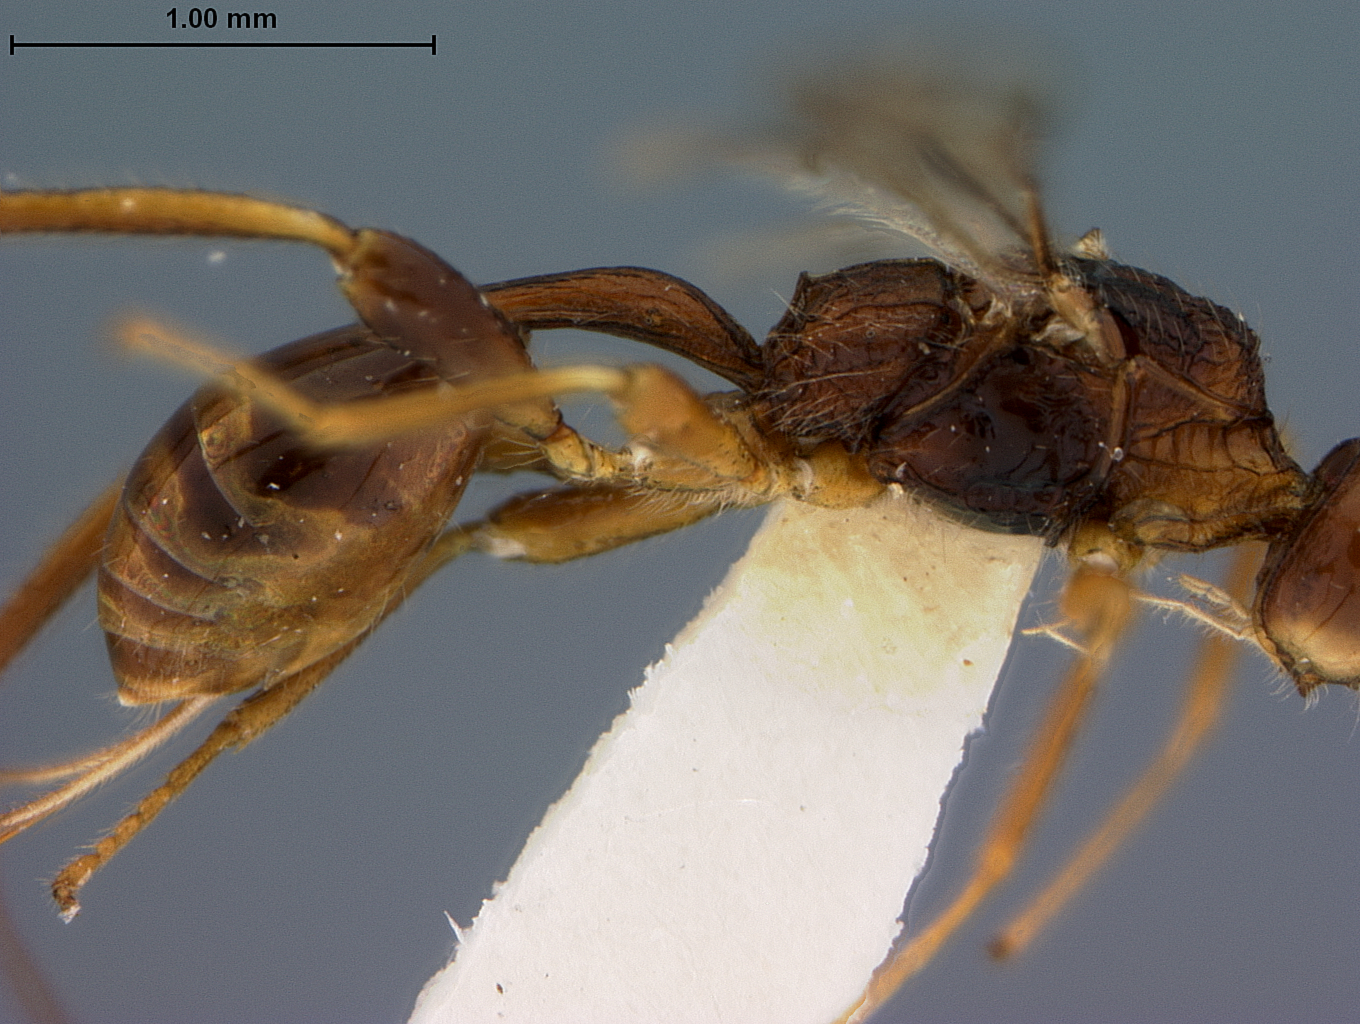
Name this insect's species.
Spathius marshi
